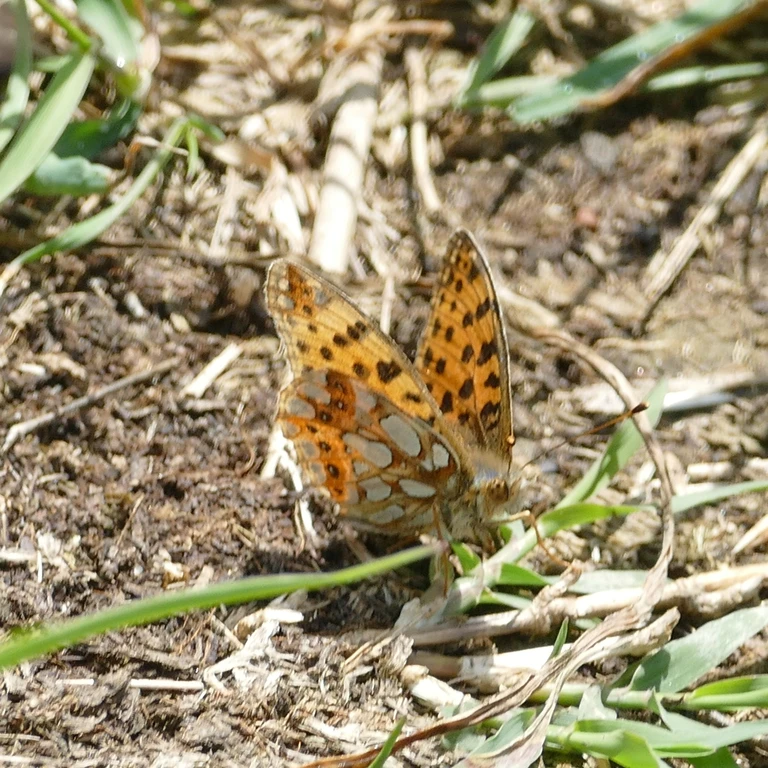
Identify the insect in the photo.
Issoria lathonia
